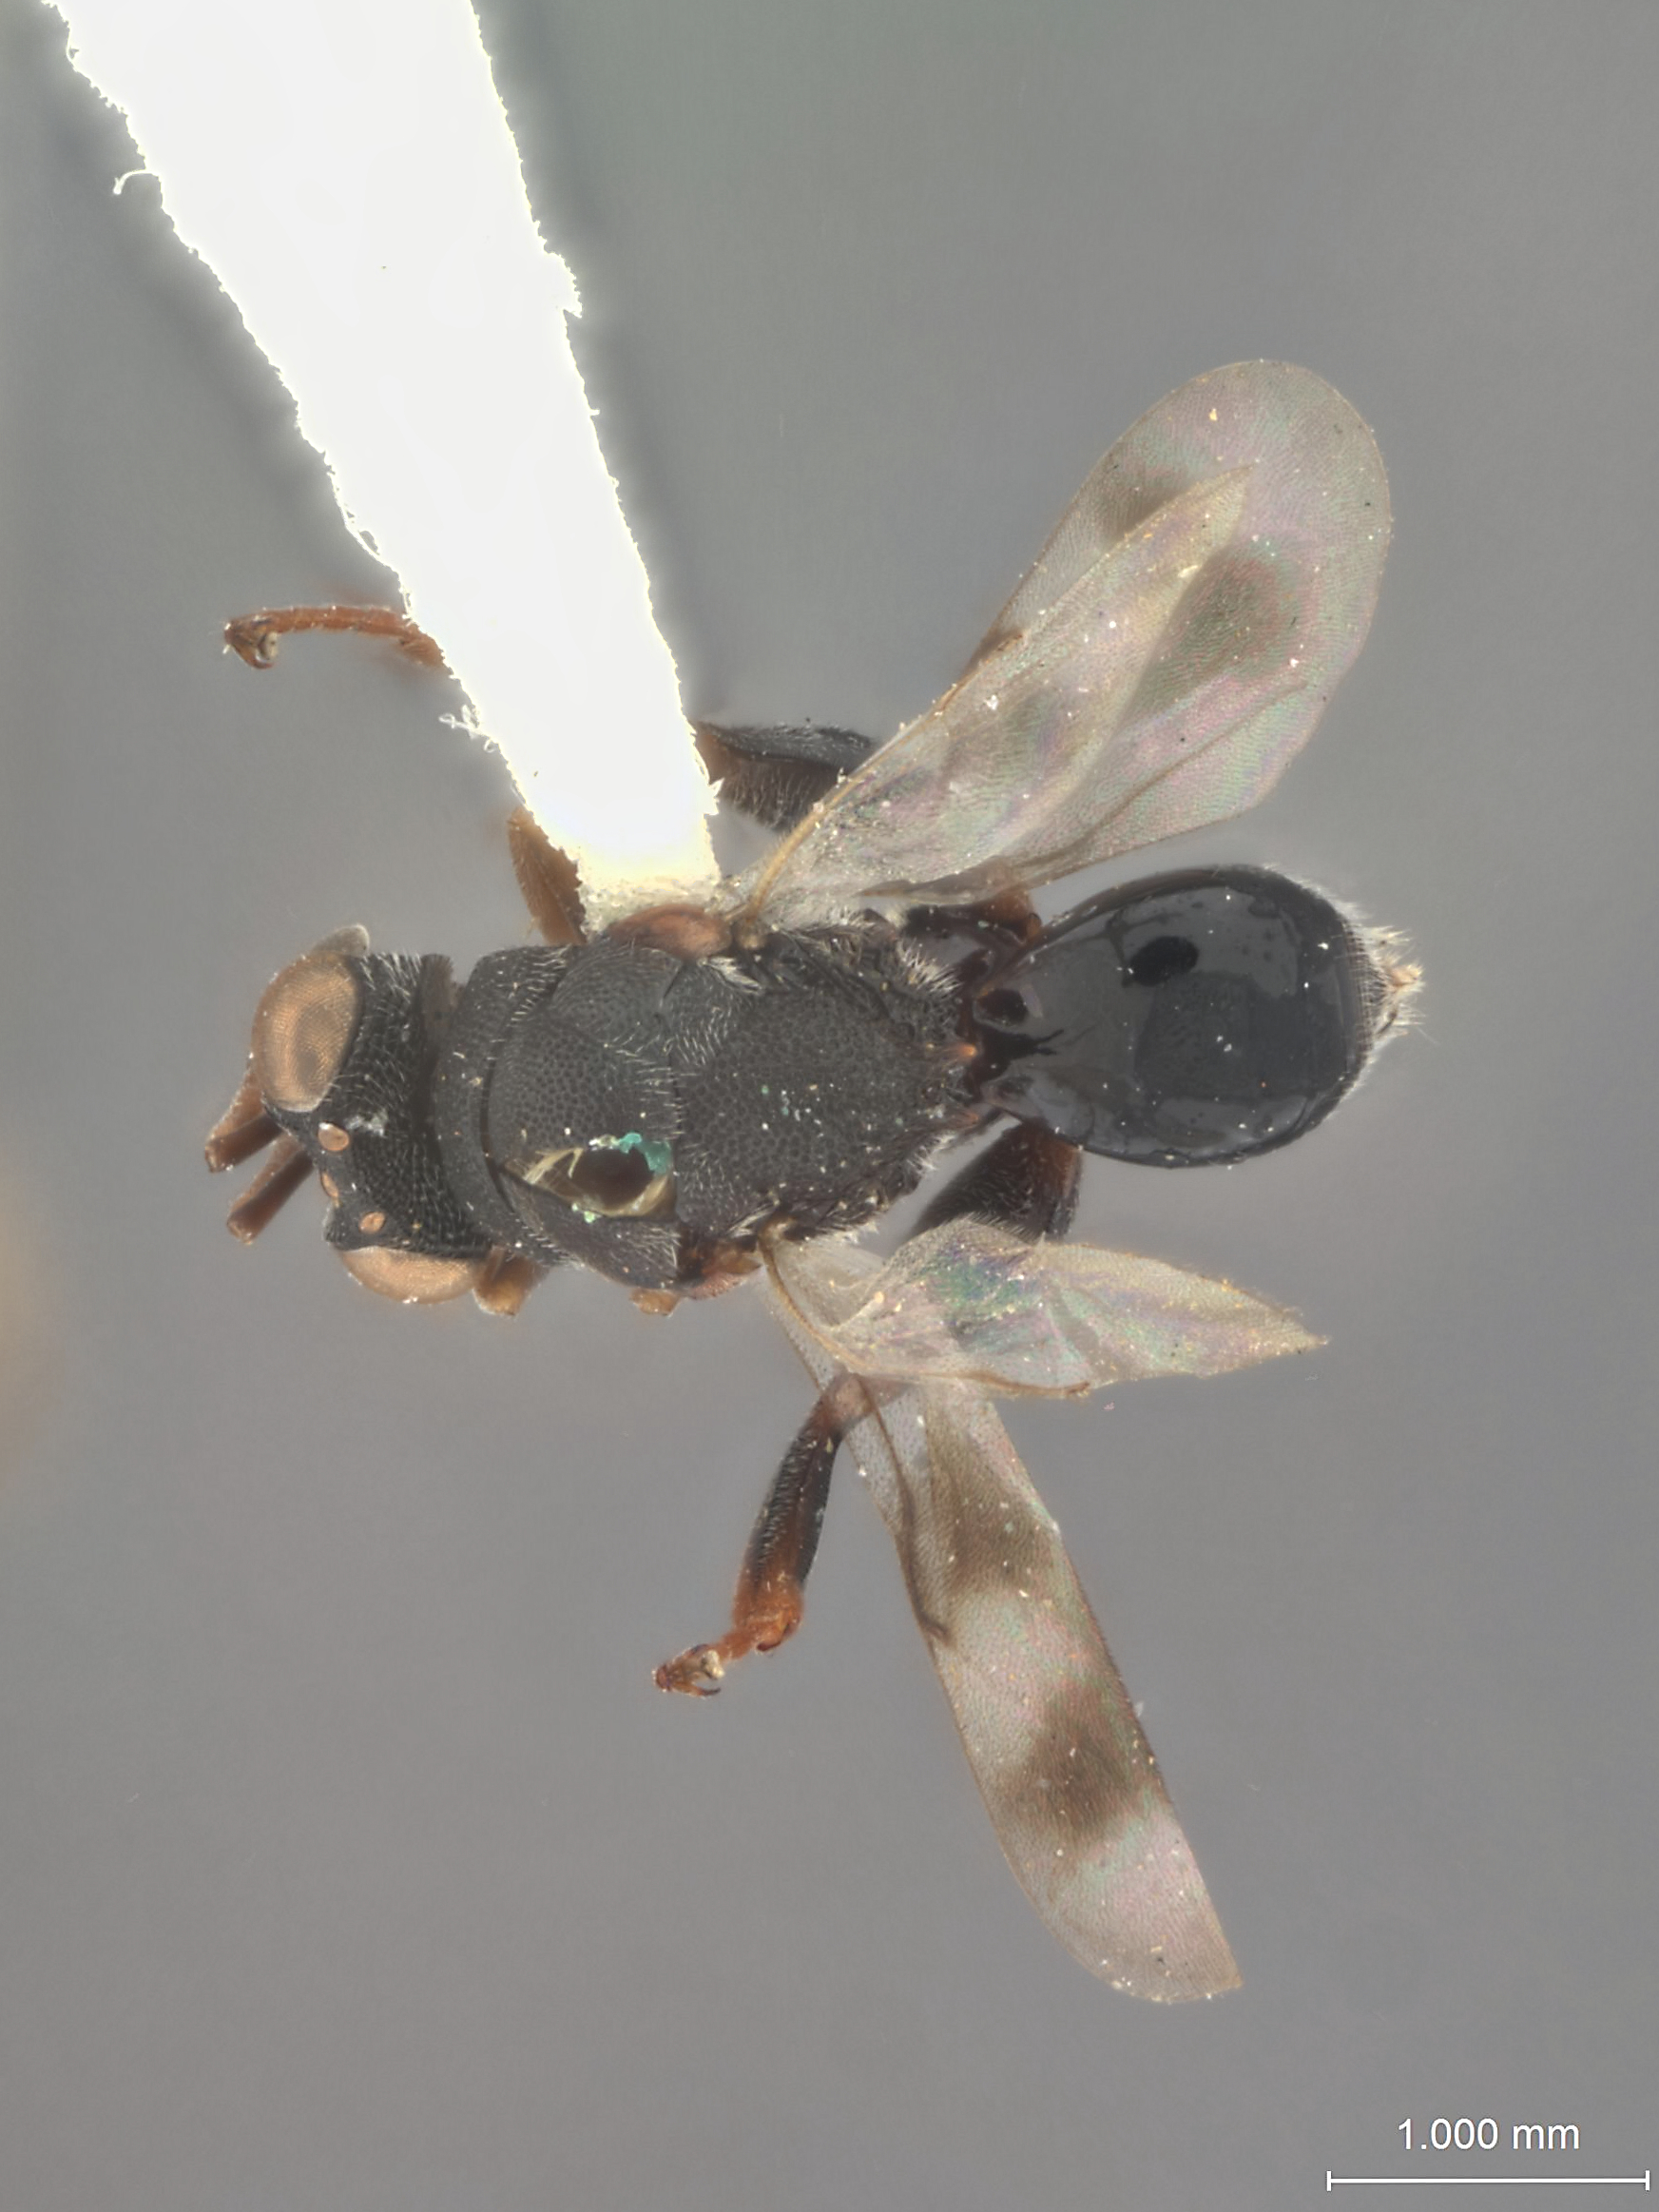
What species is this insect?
Dromochalcidia indica
